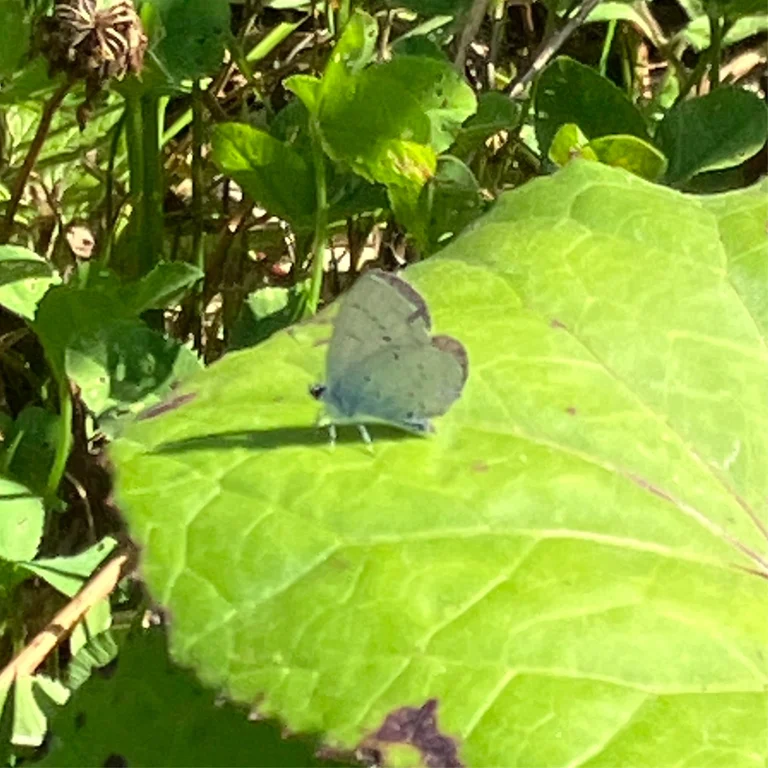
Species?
Celastrina argiolus
